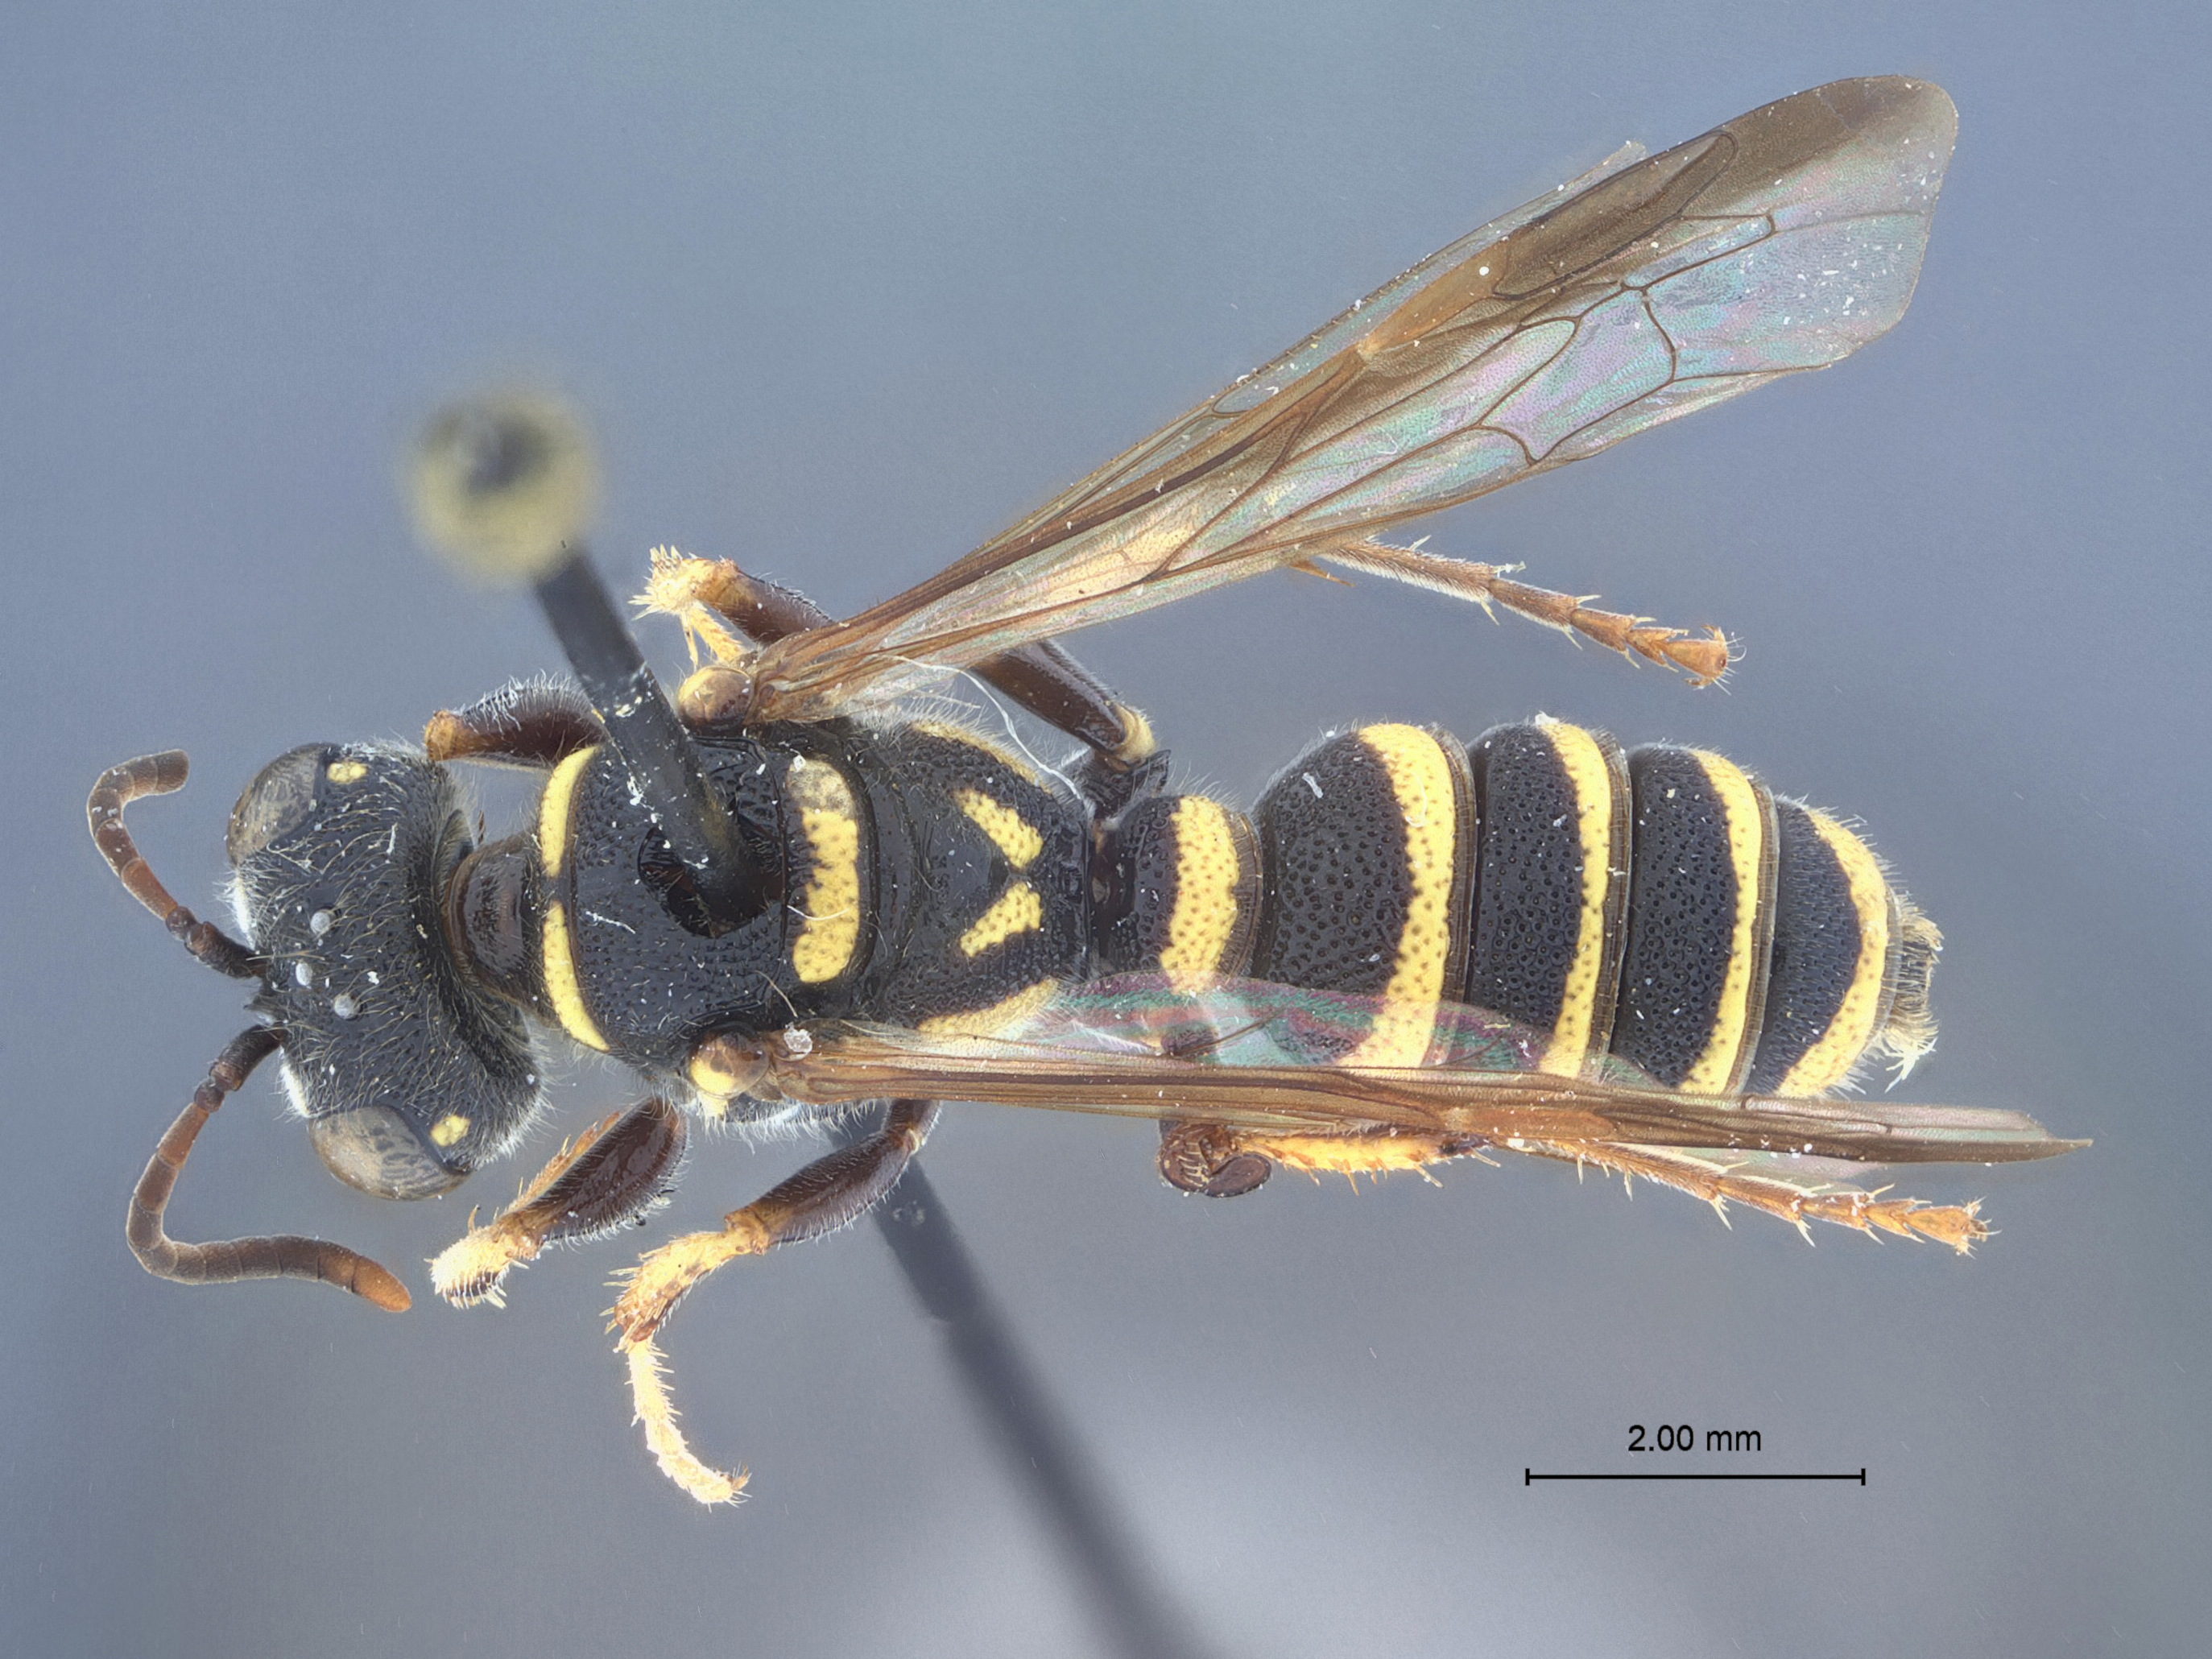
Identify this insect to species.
Cerceris evansi
